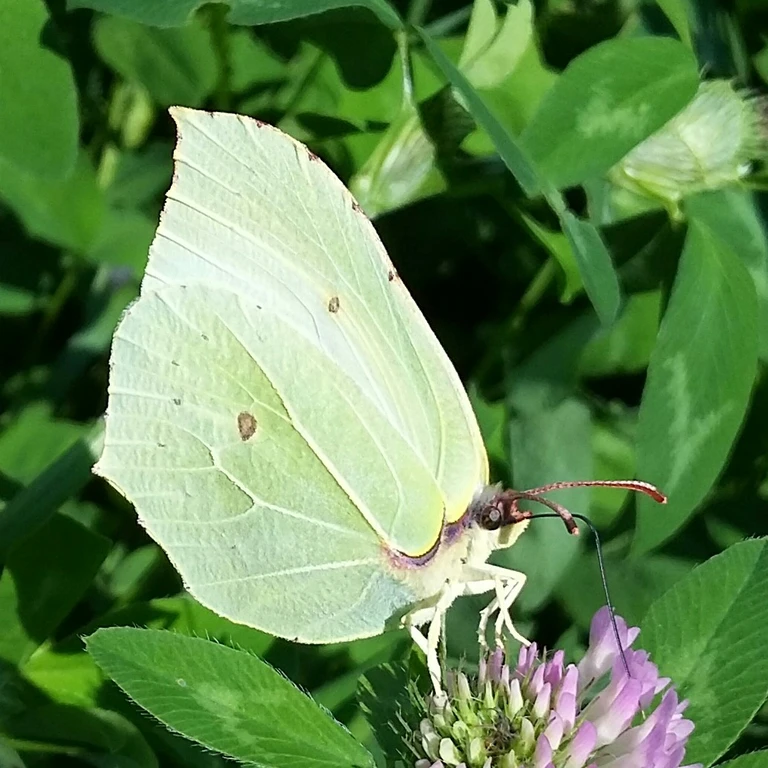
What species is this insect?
Gonepteryx rhamni
